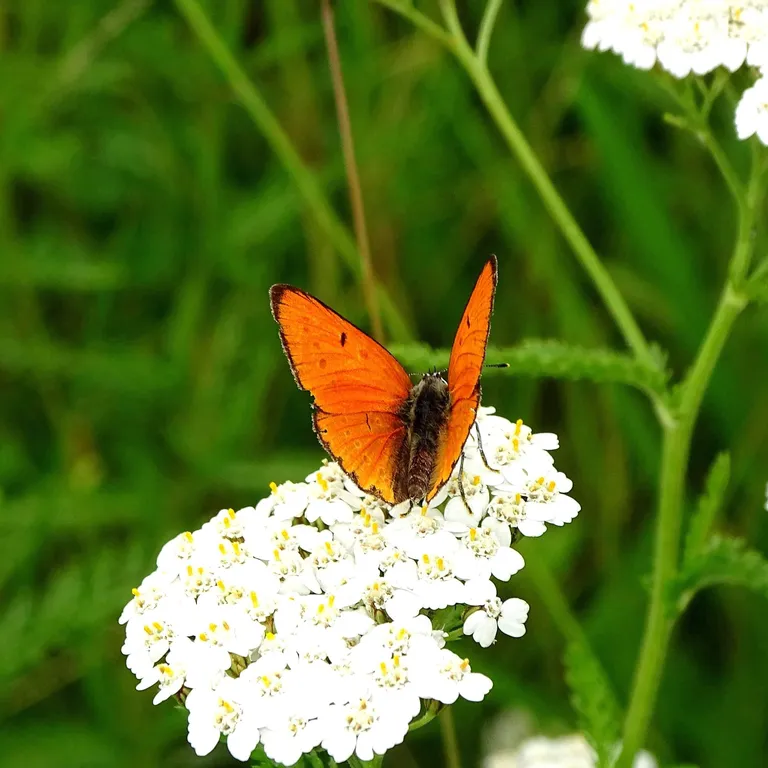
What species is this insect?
Lycaena dispar
